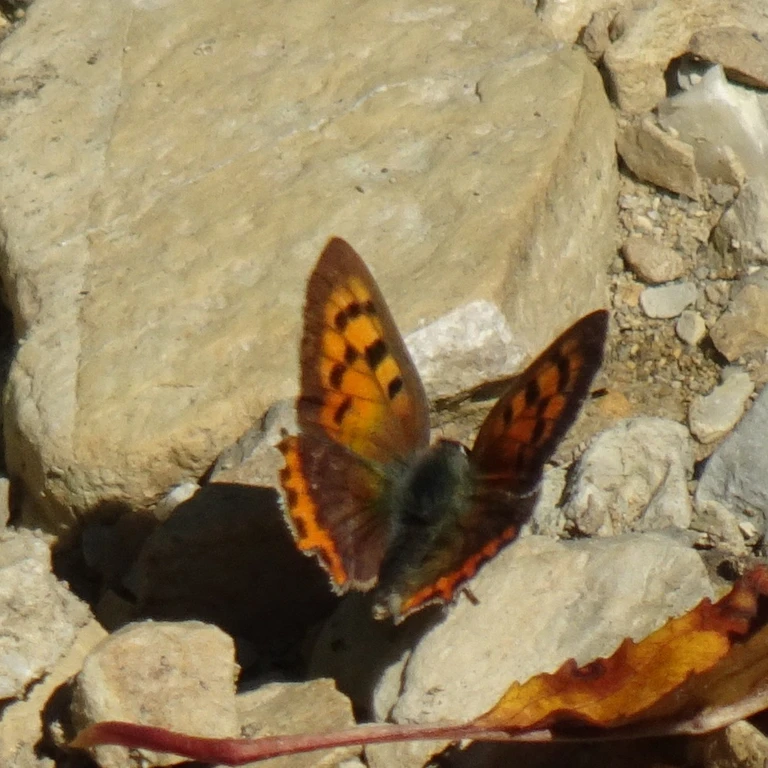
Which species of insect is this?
Lycaena phlaeas
